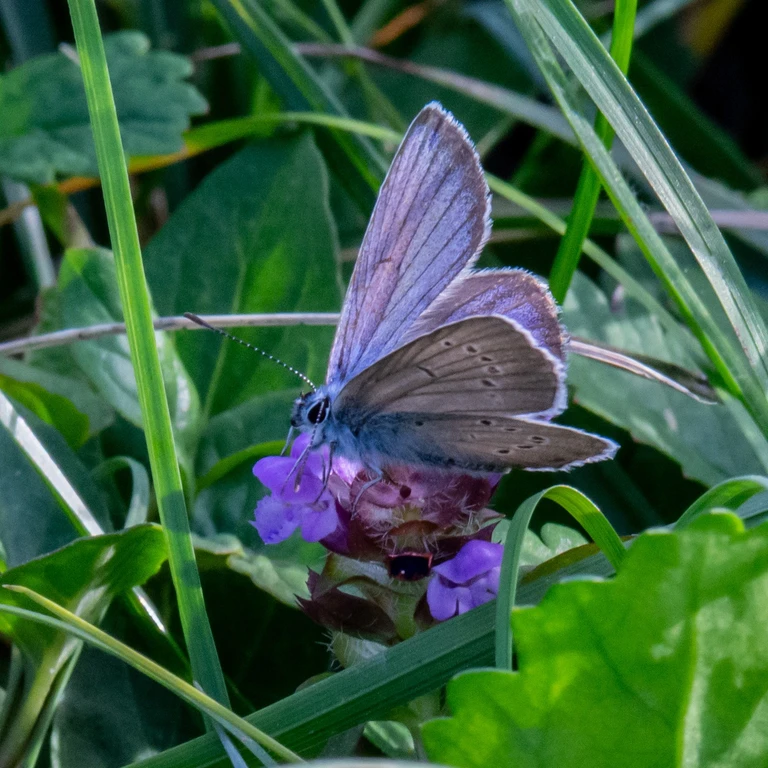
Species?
Cyaniris semiargus
